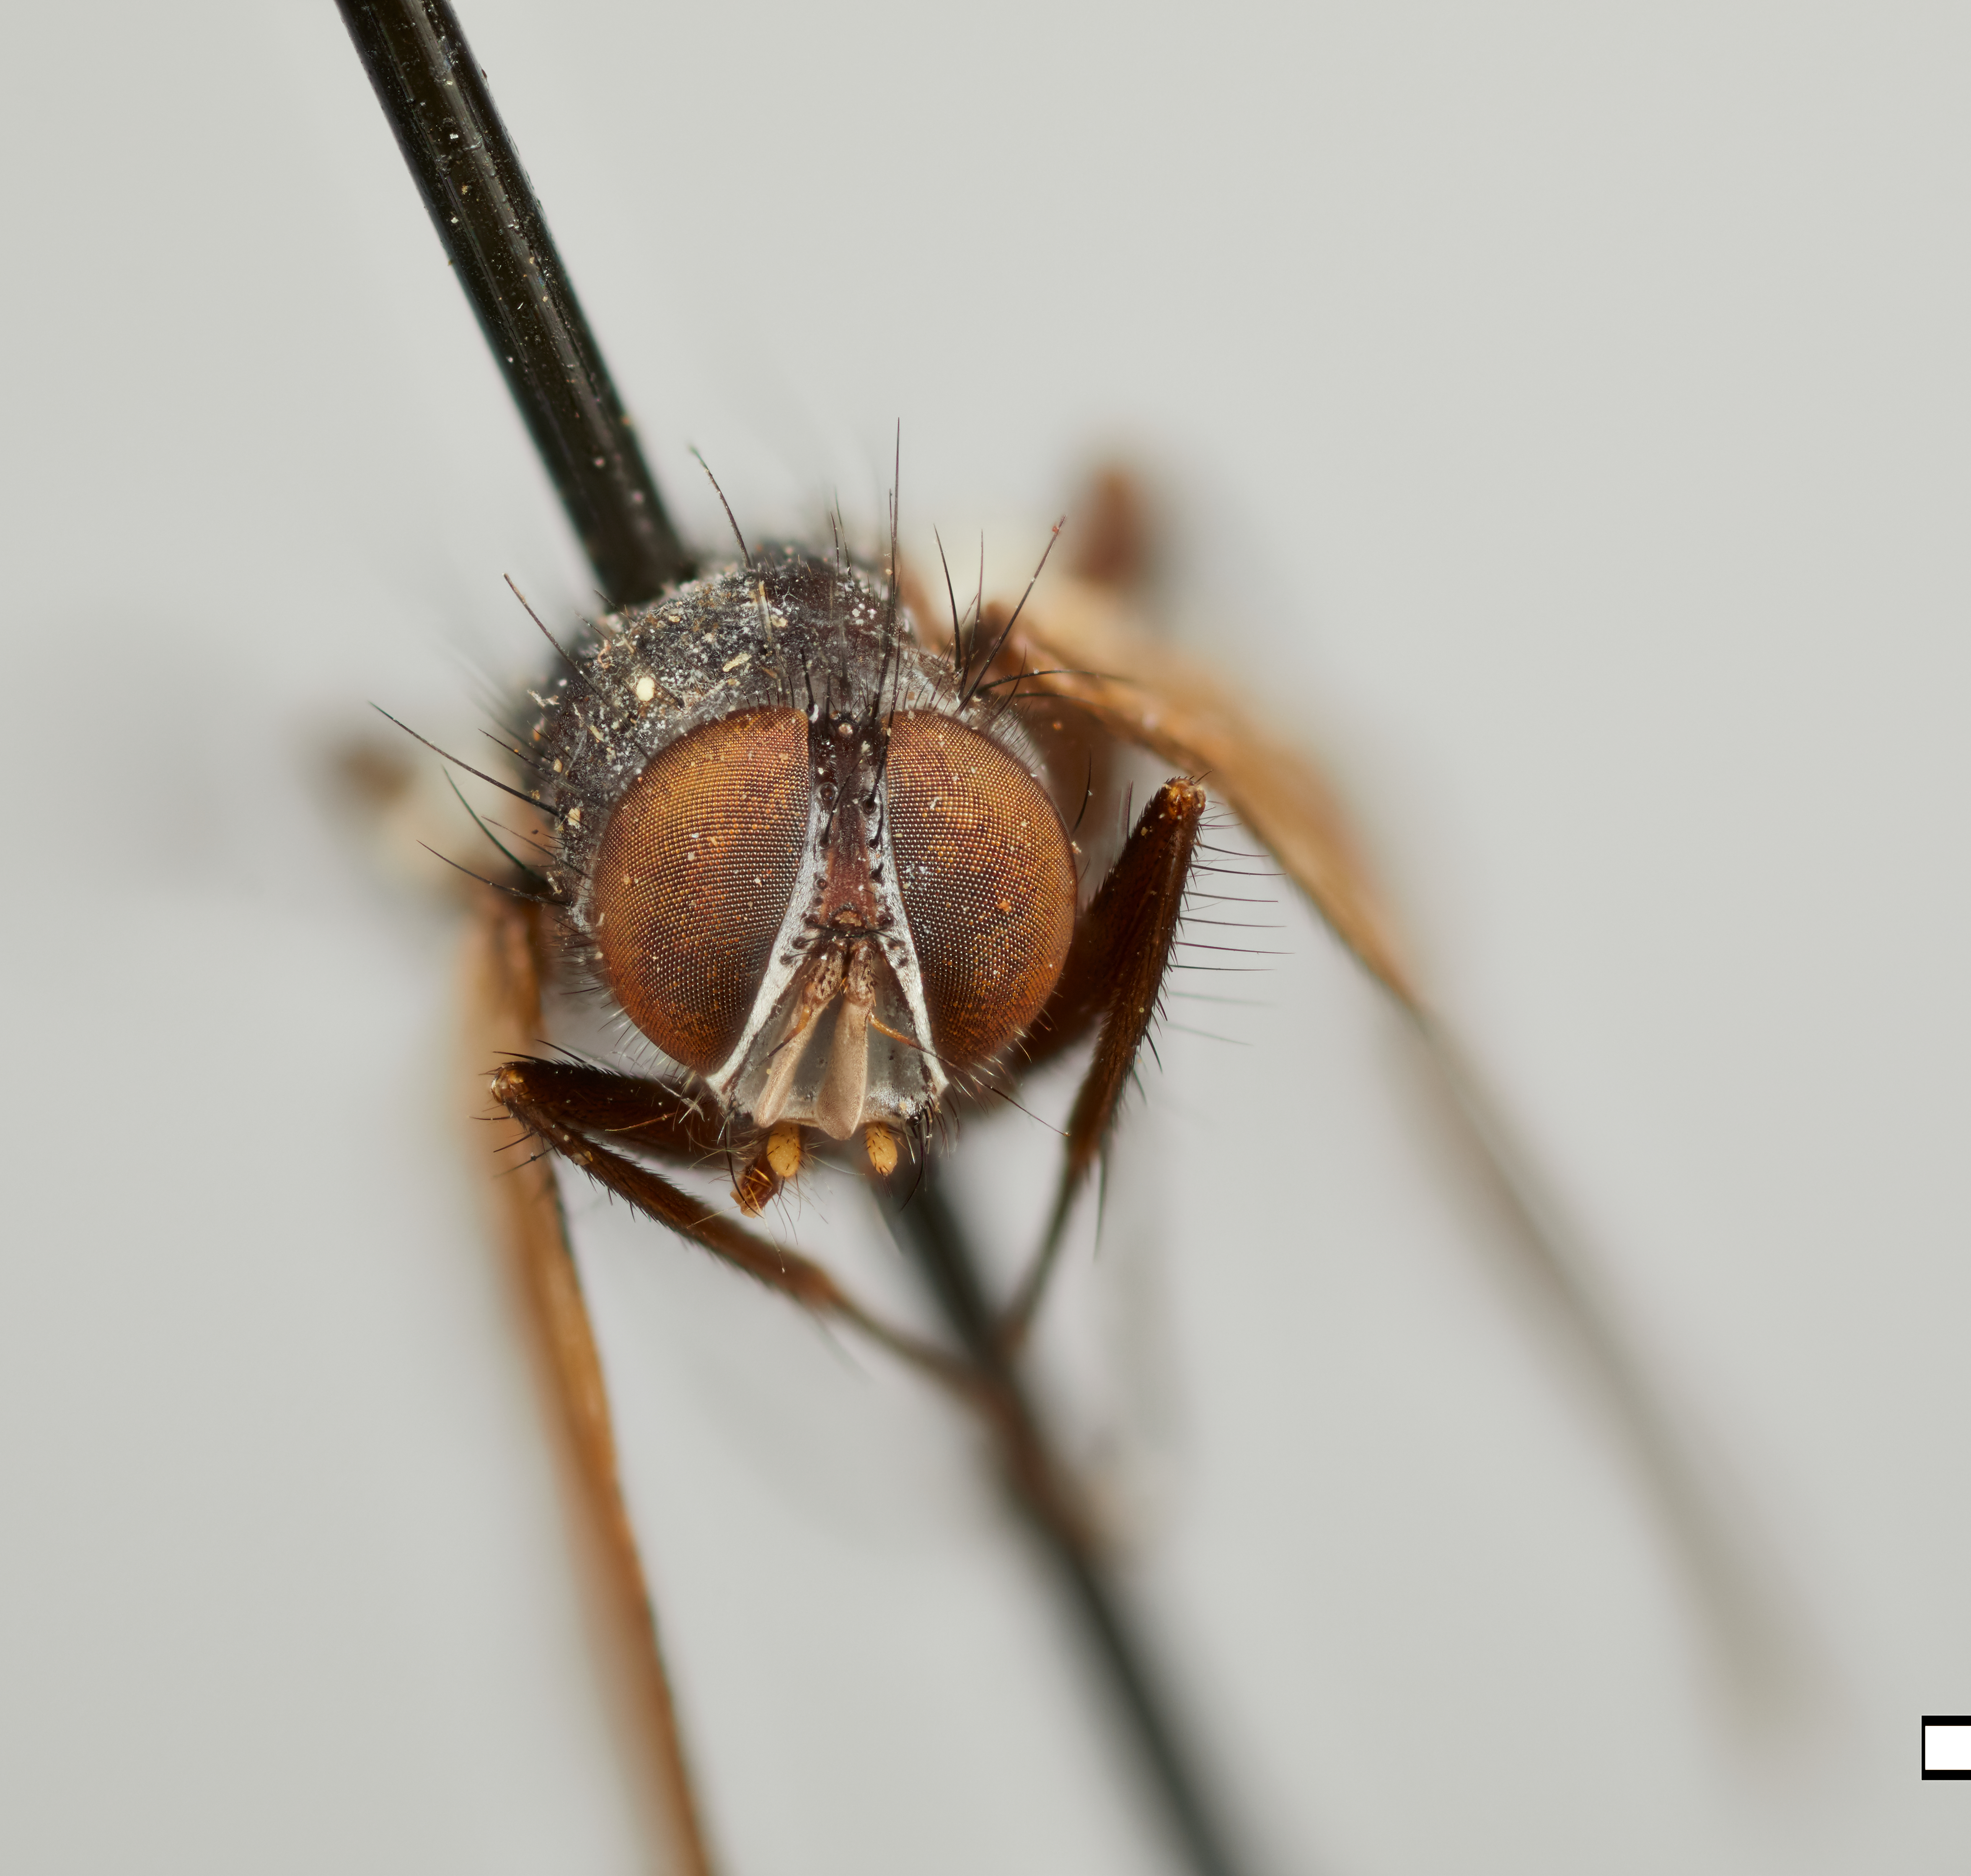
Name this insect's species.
Minthomyia abdominalis
